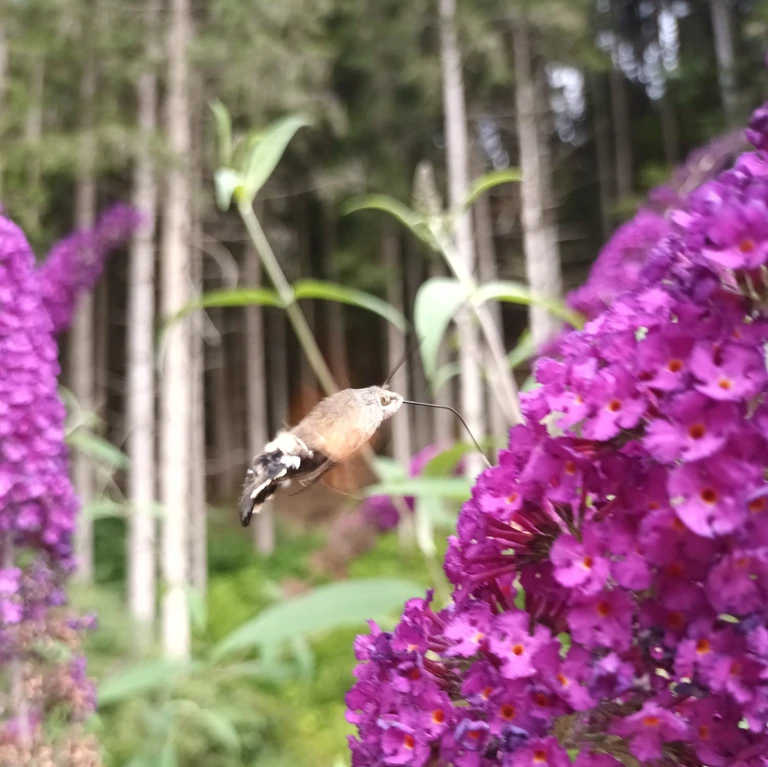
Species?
Macroglossum stellatarum
